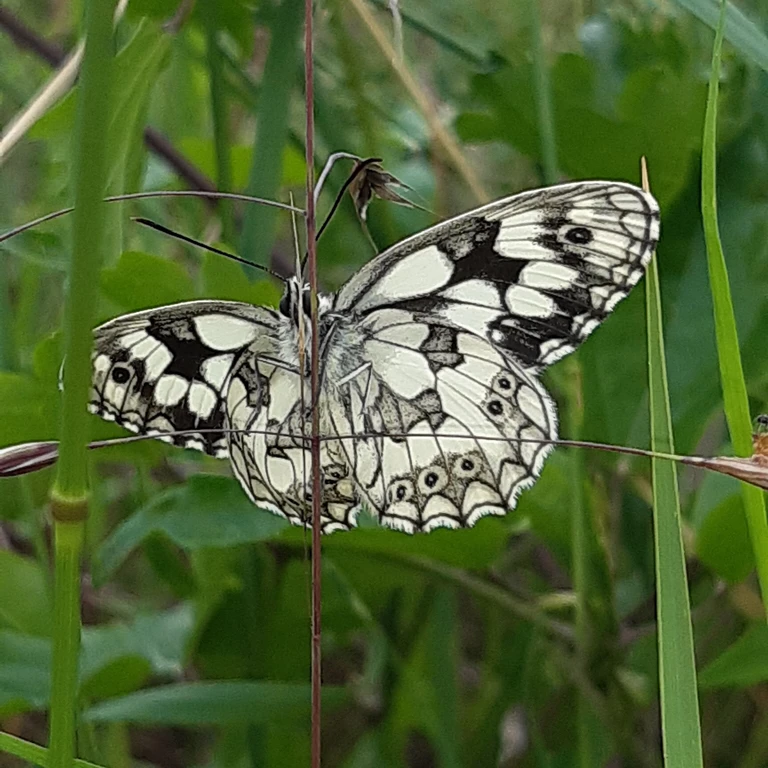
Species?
Melanargia galathea
